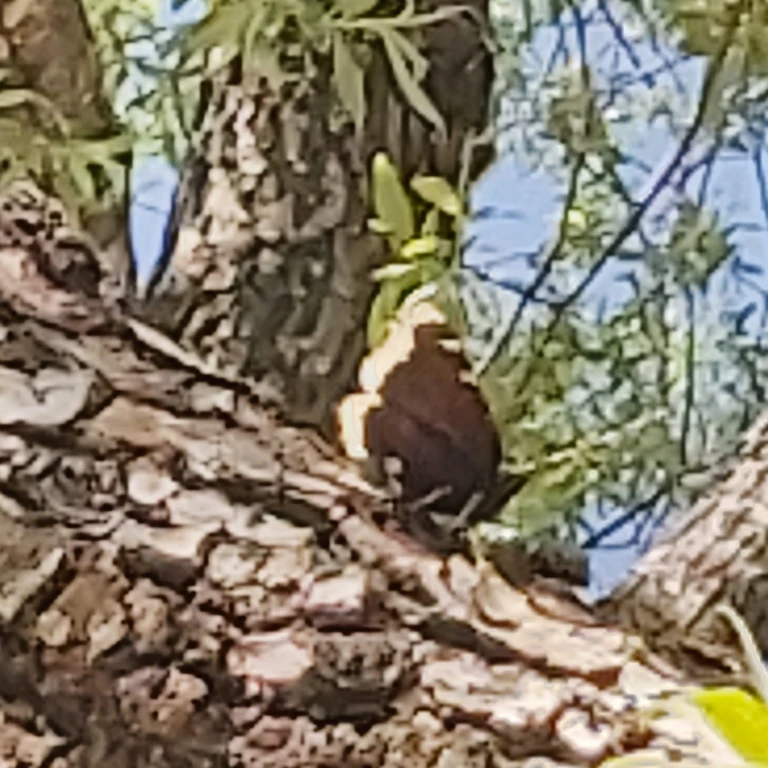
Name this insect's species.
Nymphalis antiopa
